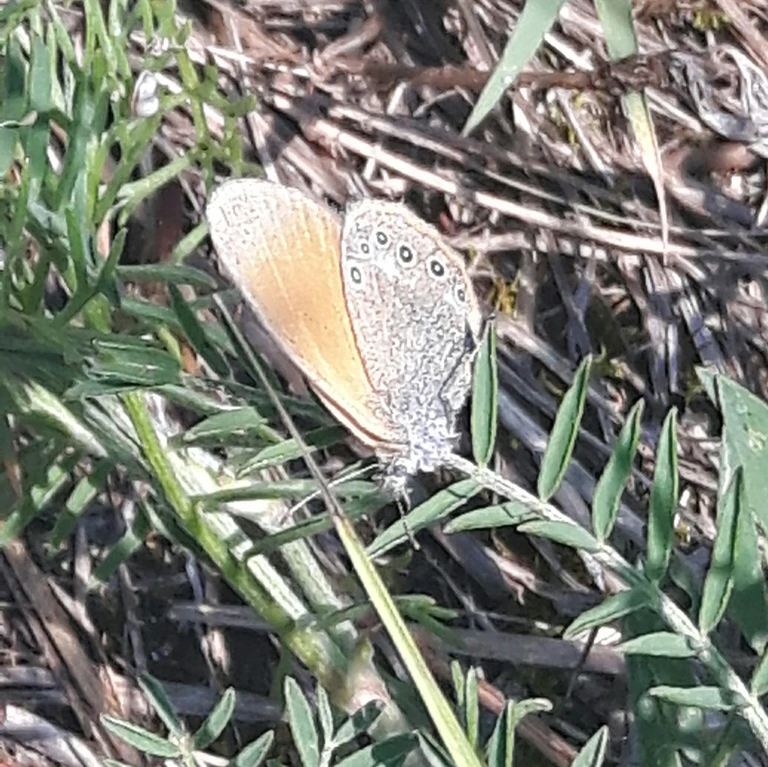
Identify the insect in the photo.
Coenonympha glycerion (also Coenonympha iphis)
